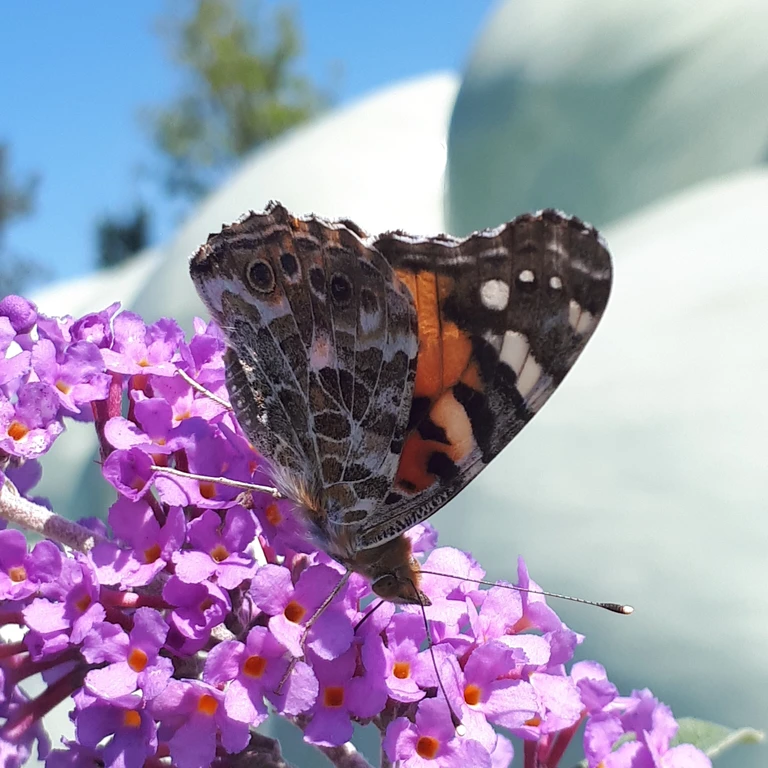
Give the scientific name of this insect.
Vanessa cardui
